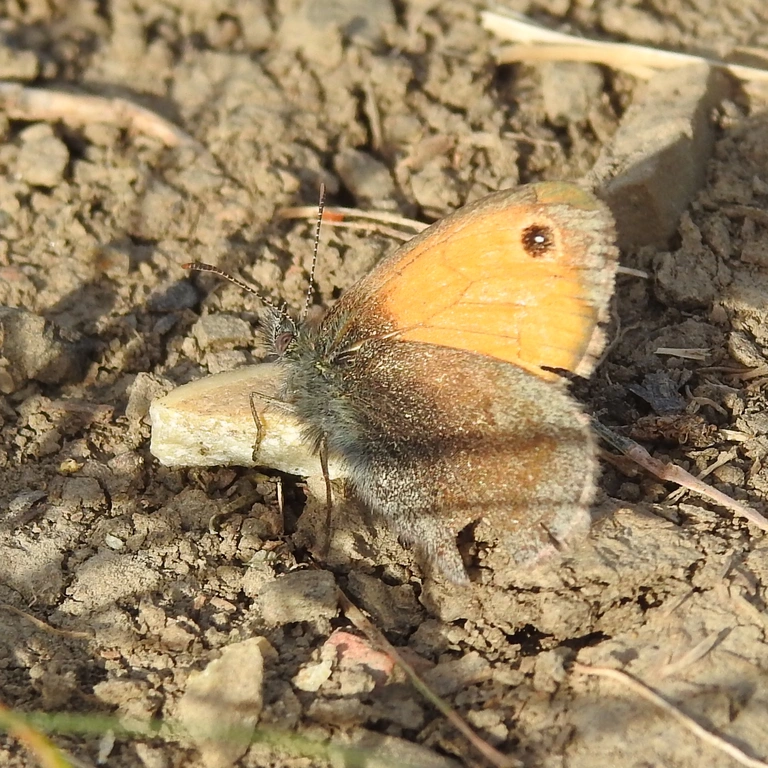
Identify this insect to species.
Coenonympha pamphilus
